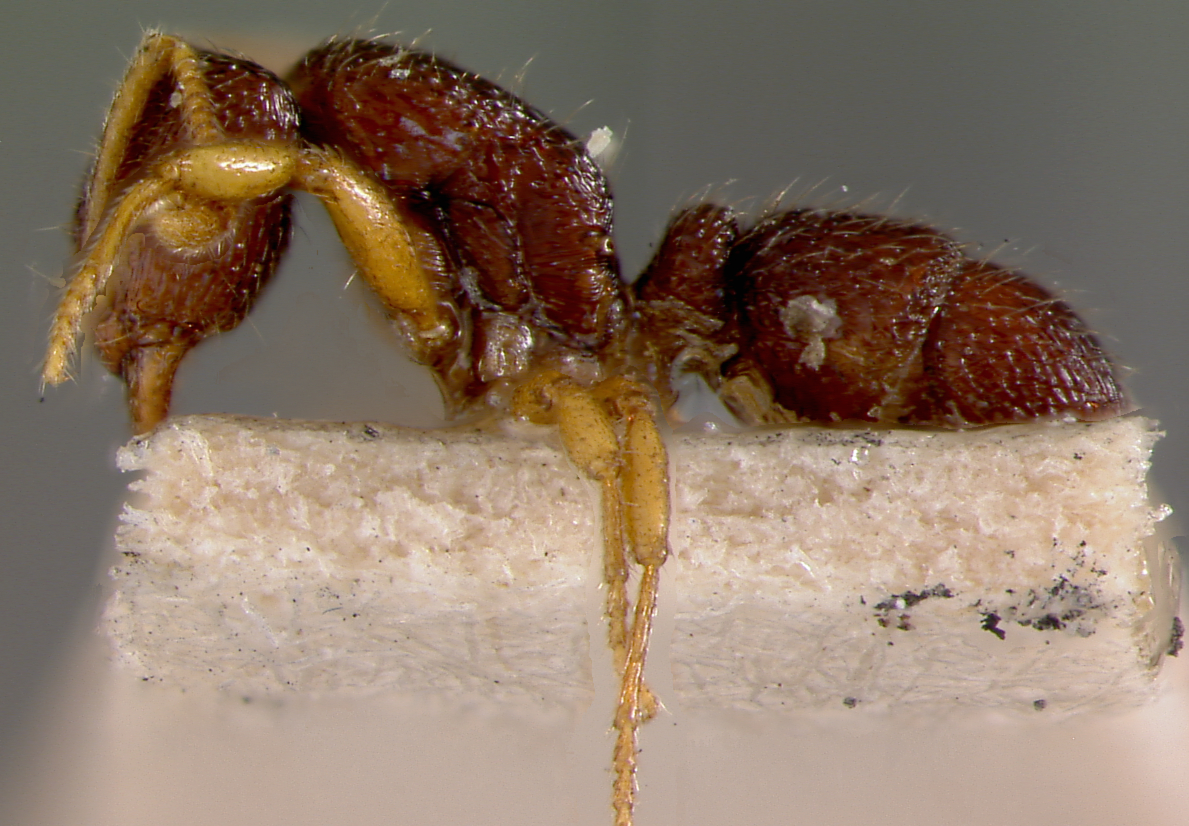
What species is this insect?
Rhopalopone malaensis
